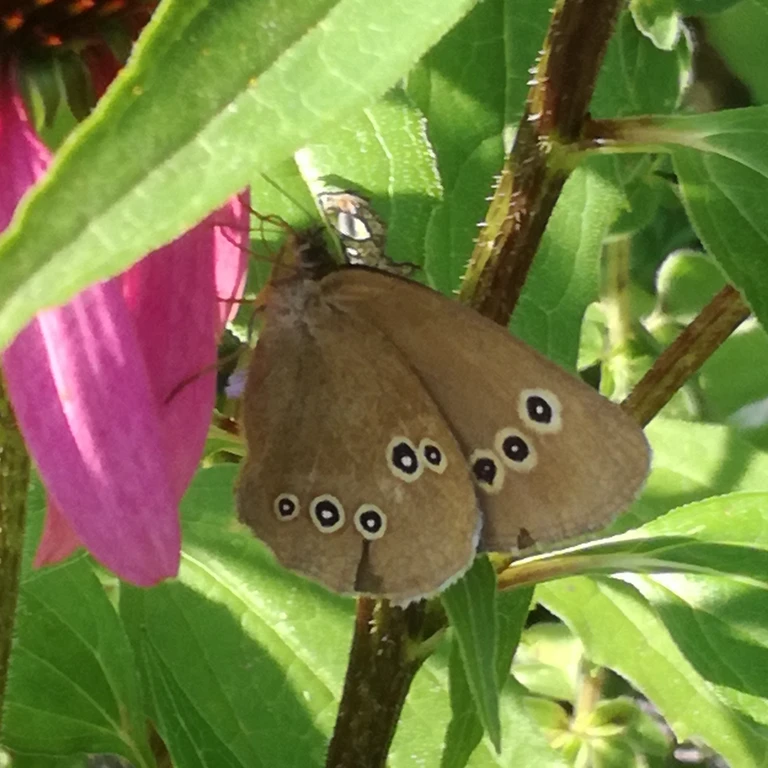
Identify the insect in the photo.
Aphantopus hyperantus
